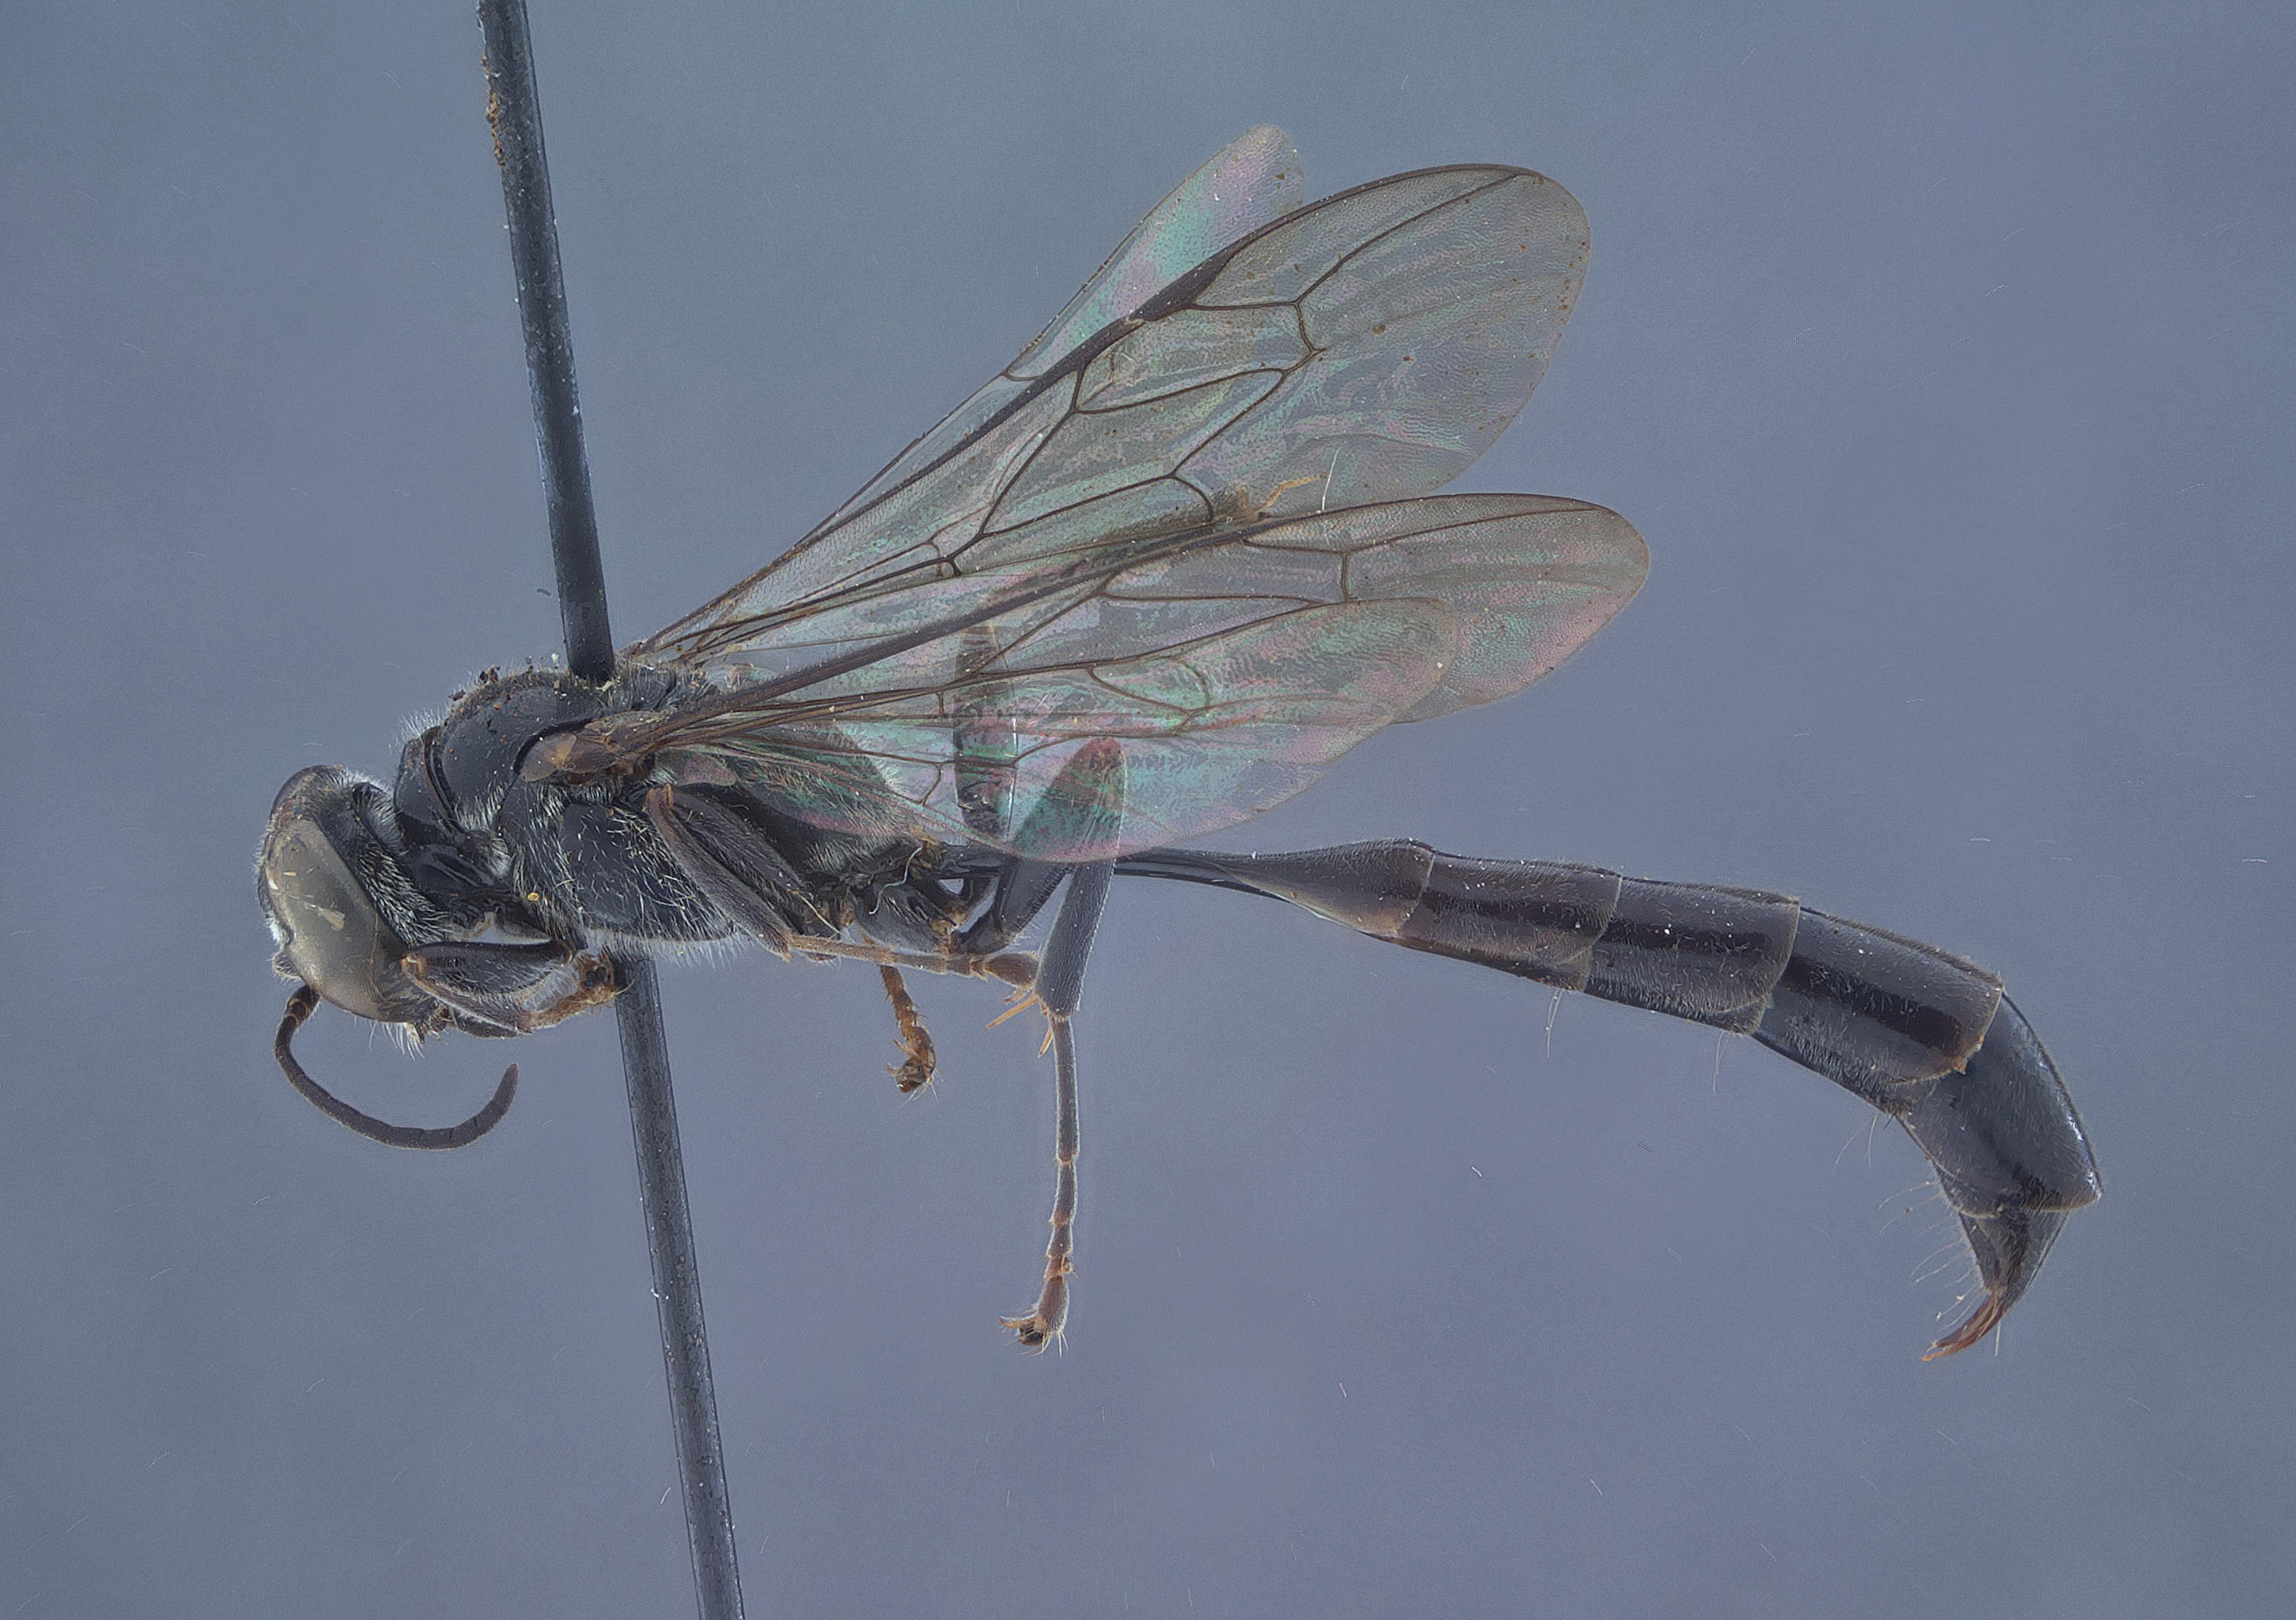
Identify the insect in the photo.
Trypoxylon samasrense
